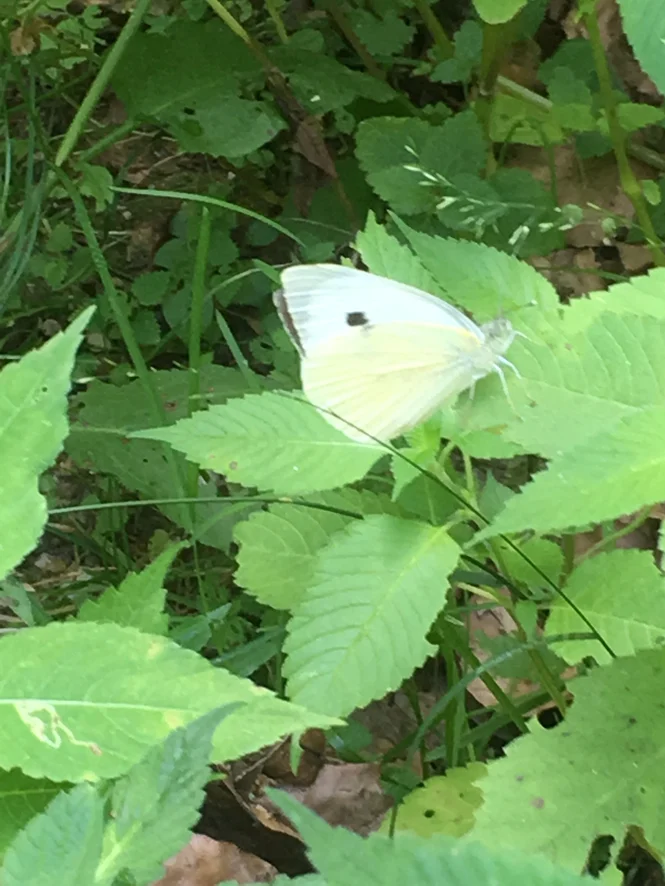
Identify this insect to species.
Pieris brassicae
